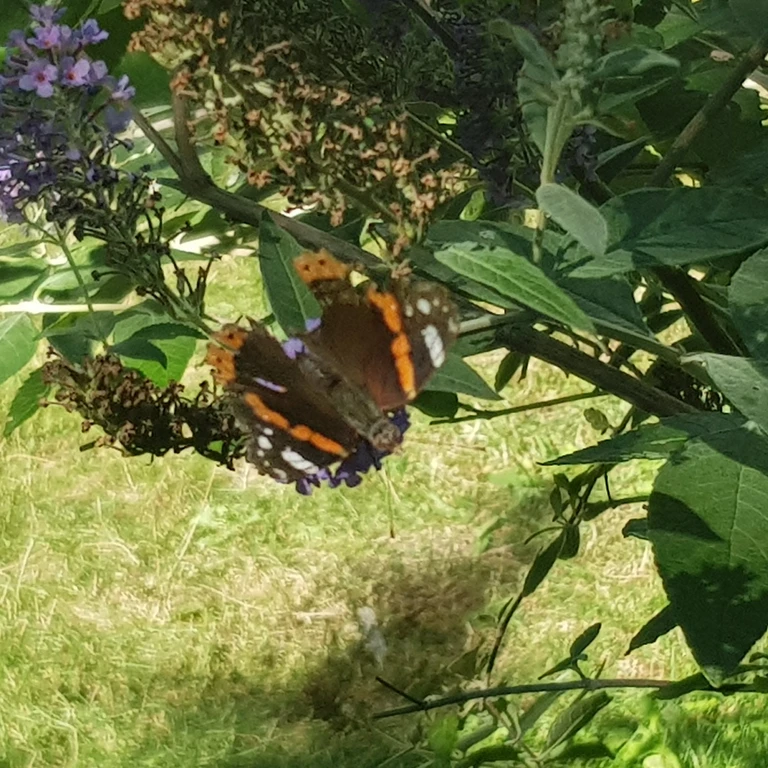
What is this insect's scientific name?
Vanessa atalanta
